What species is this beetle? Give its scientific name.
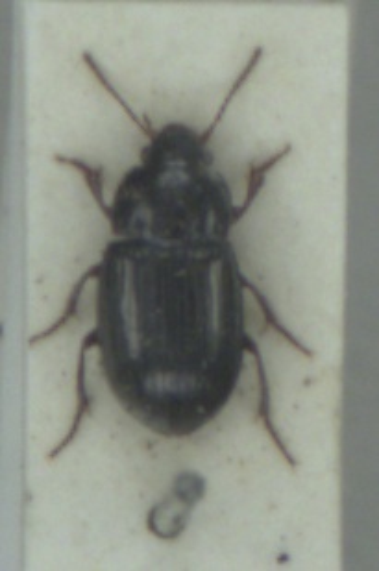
Amara infima
